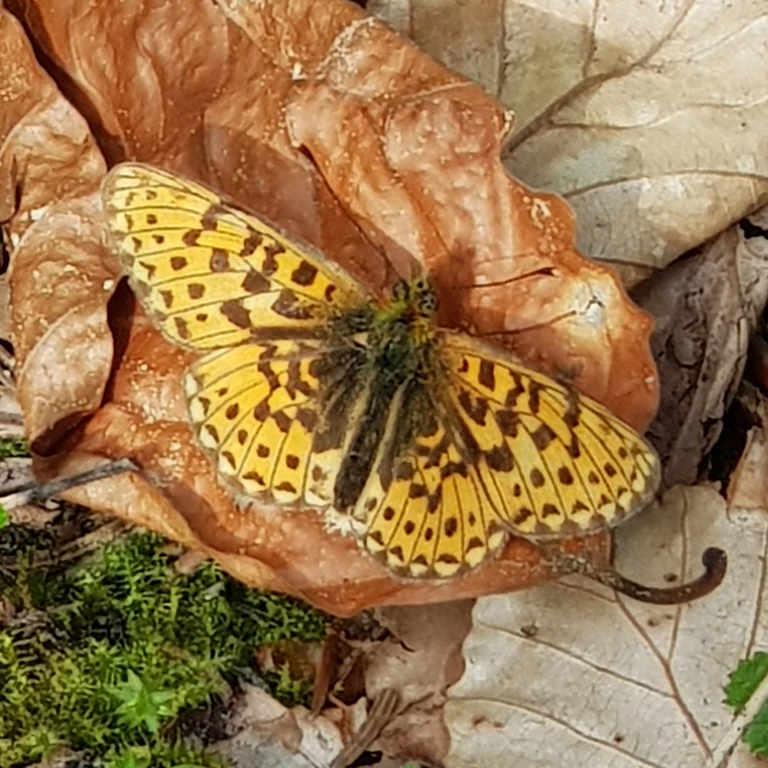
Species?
Boloria euphrosyne (also Clossiana euphrosyne)
